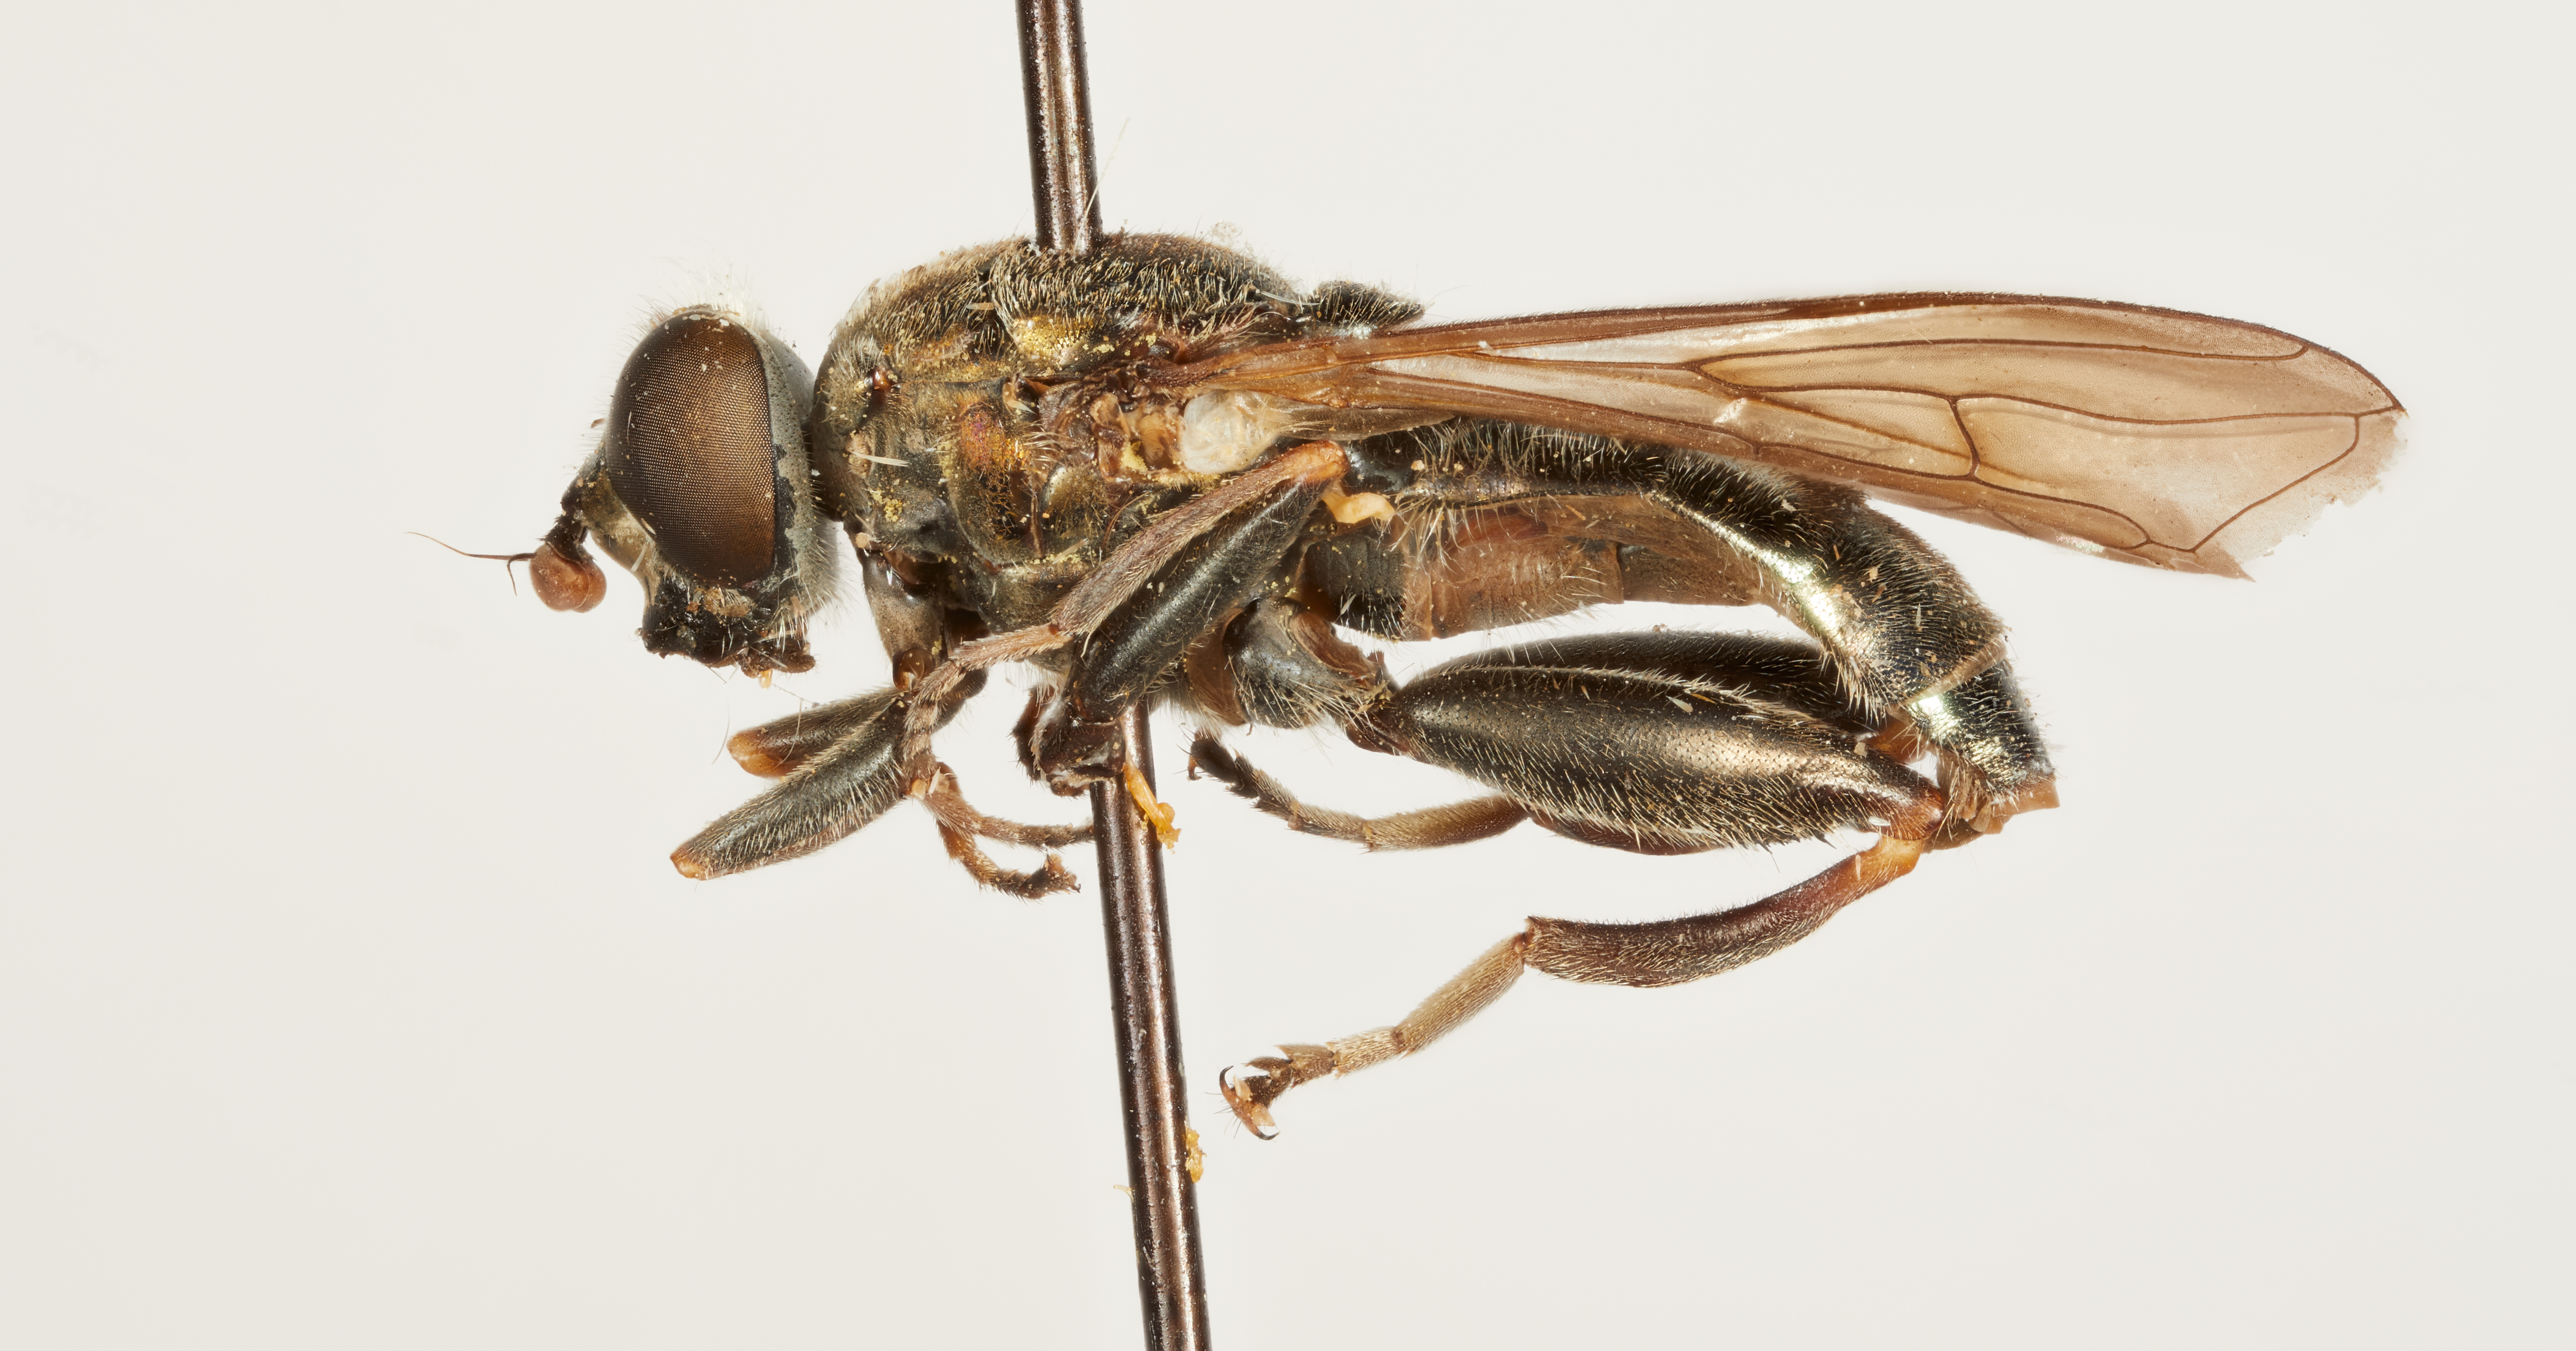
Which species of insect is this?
Xylotodes brevipilosus
